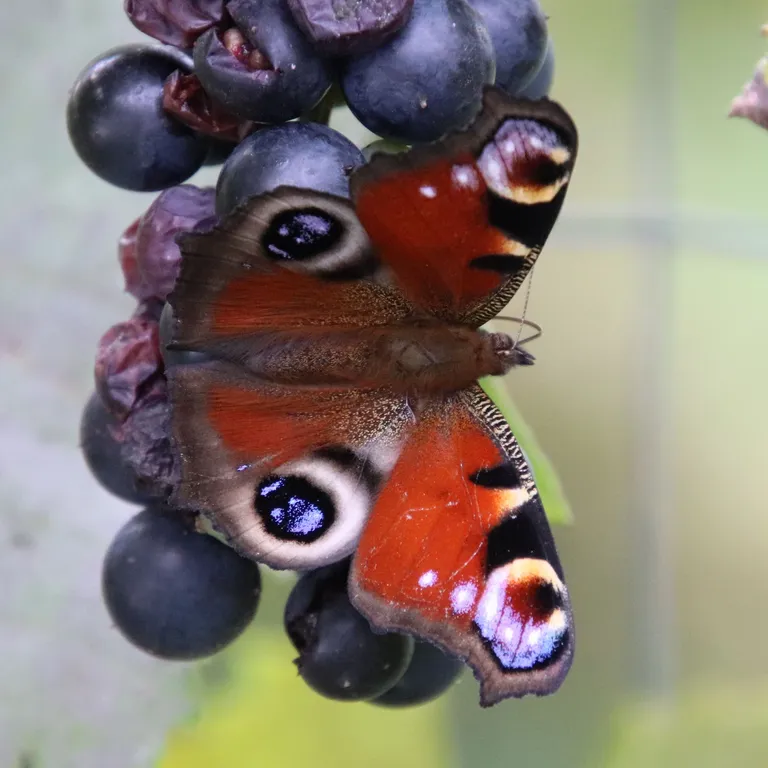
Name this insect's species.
Aglais io
